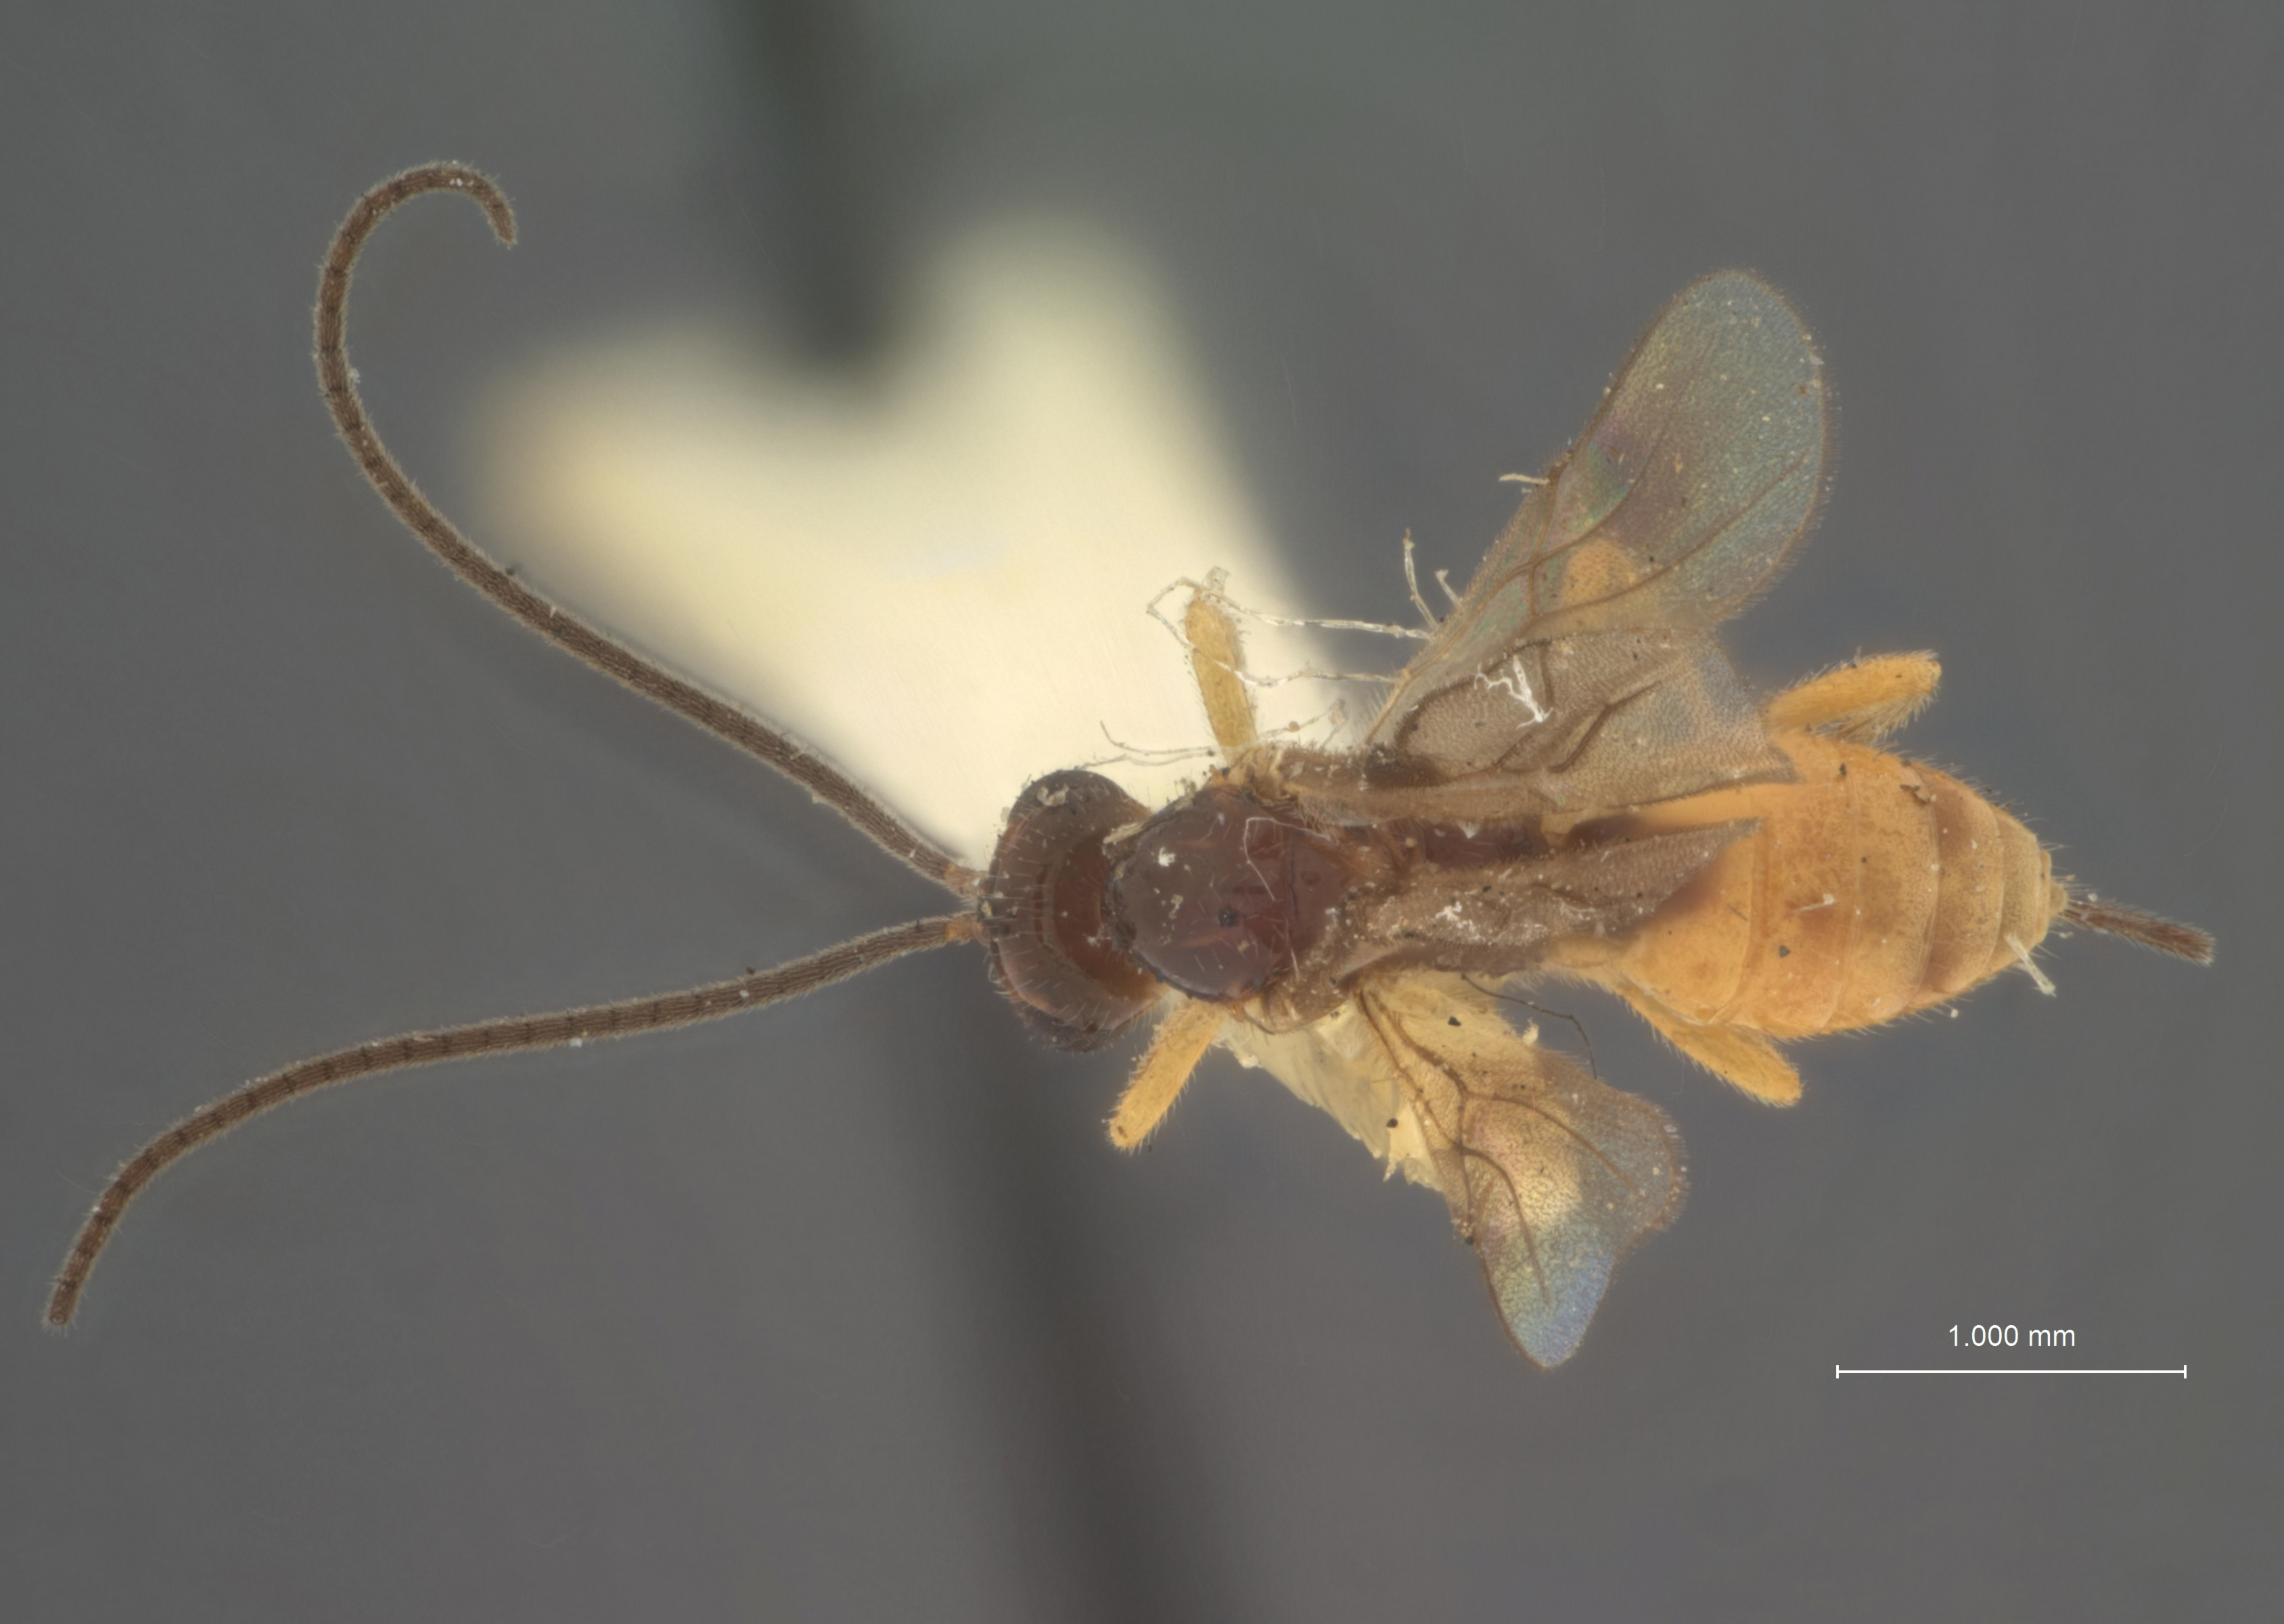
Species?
Microbracon montowesi
